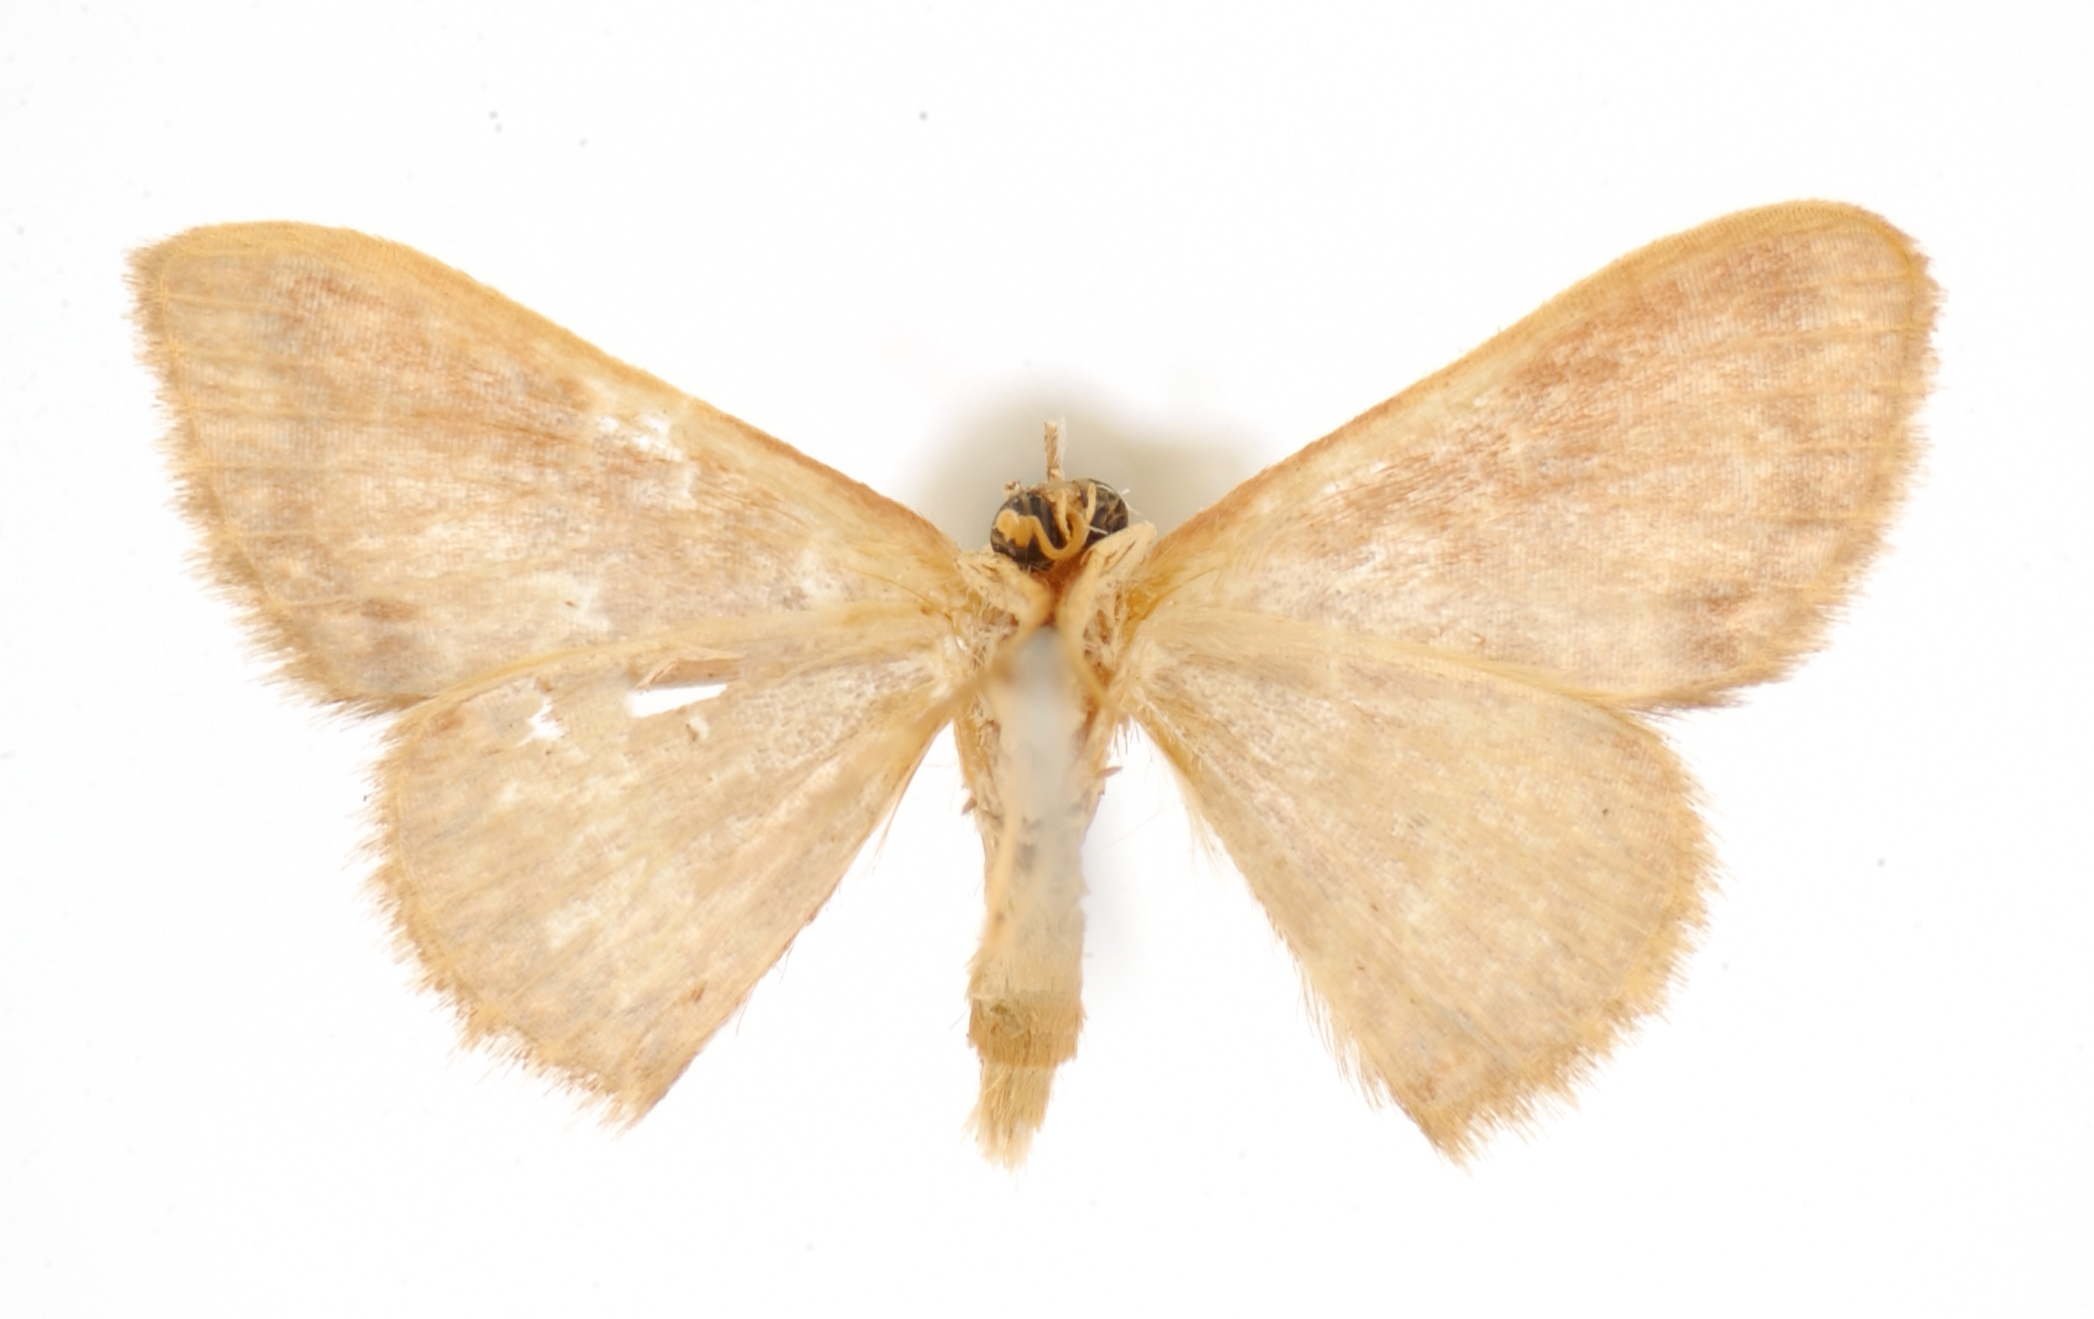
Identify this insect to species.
Crypsityla ignifera
